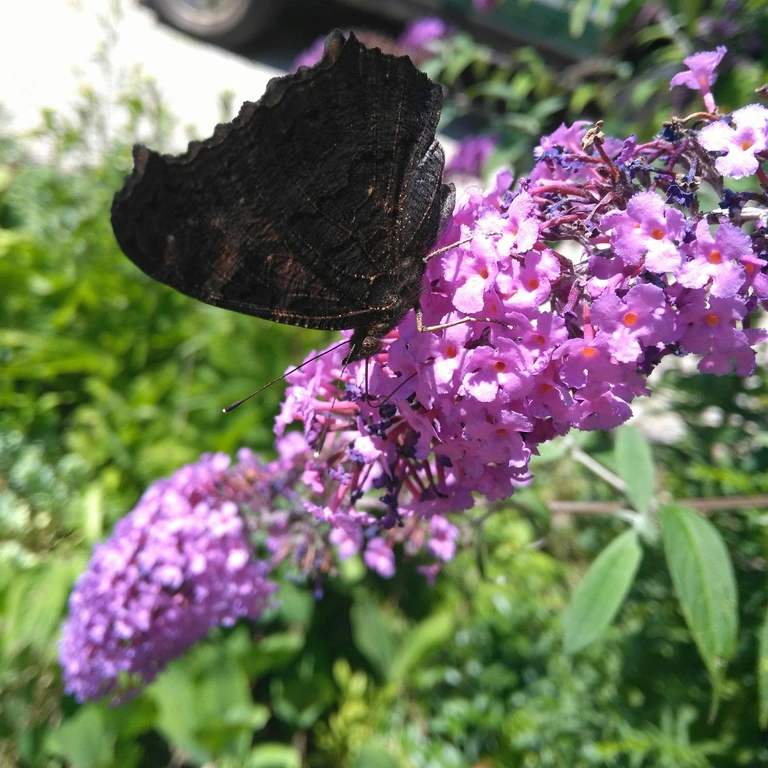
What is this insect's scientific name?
Aglais io
